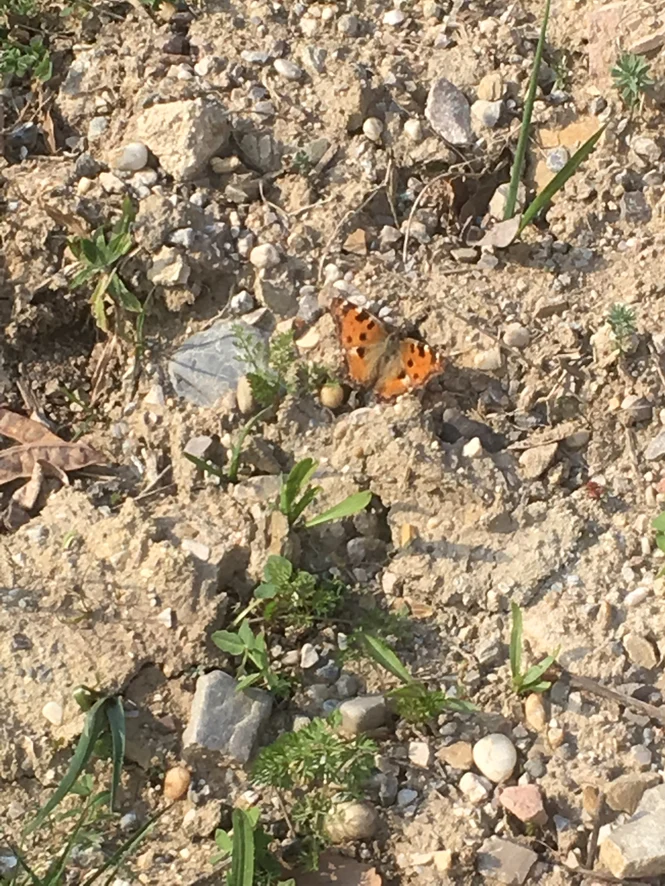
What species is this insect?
Nymphalis polychloros
